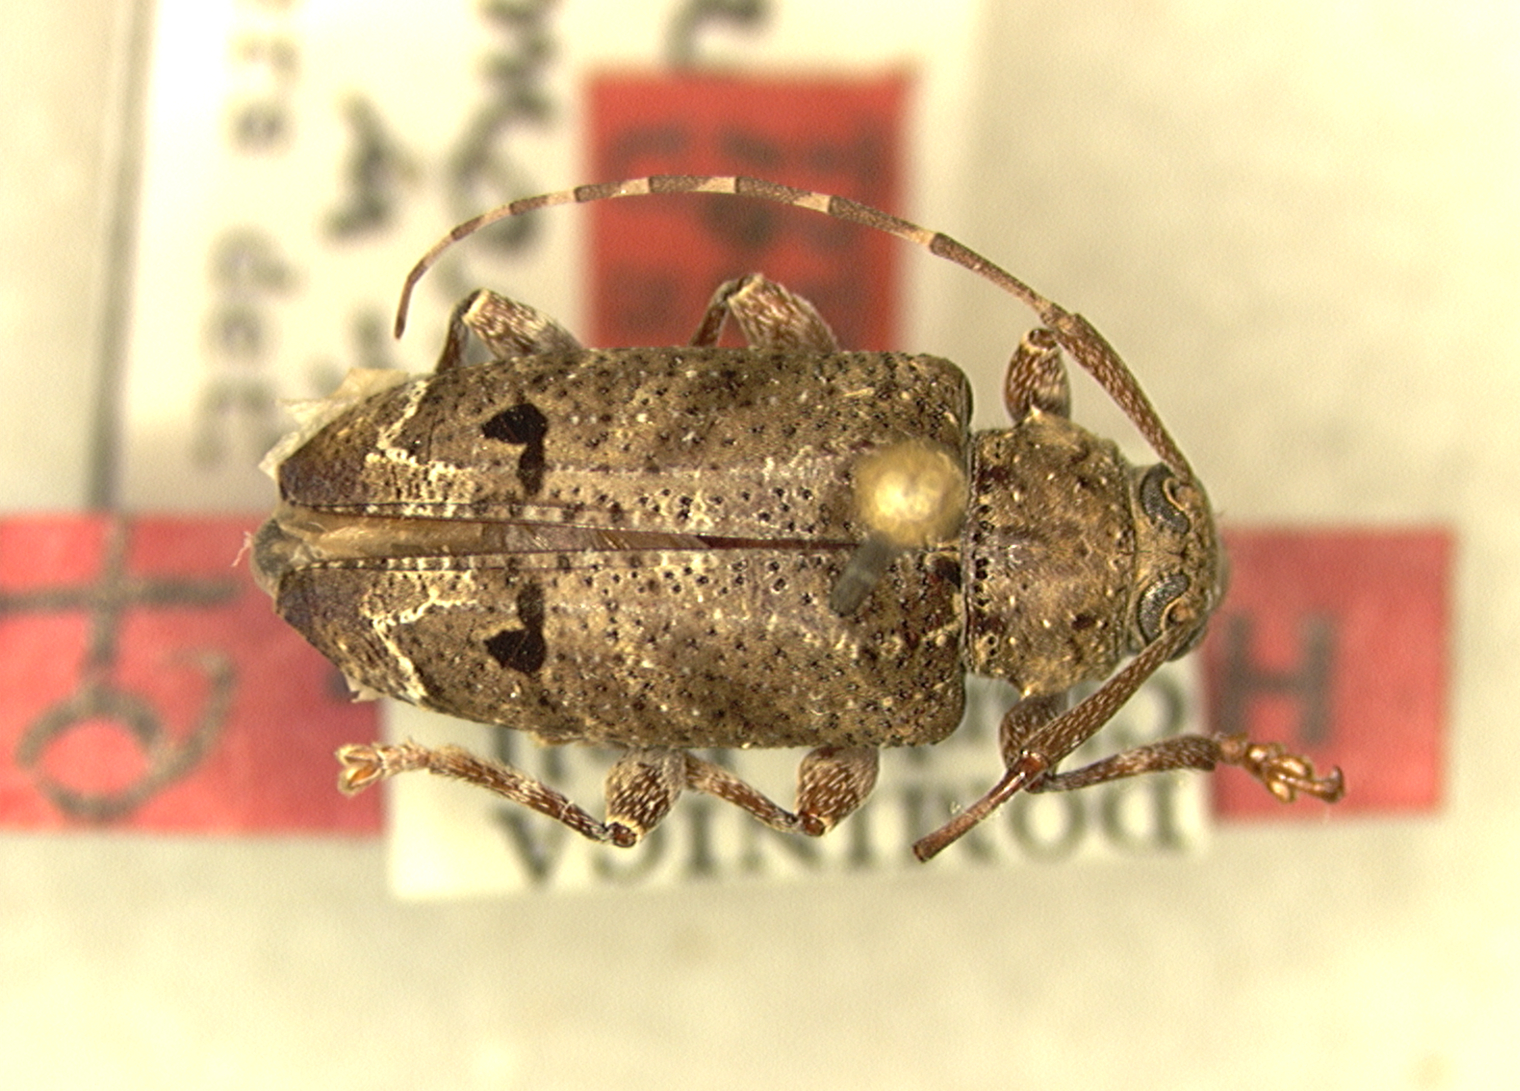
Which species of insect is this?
Trypanidius spilmani
